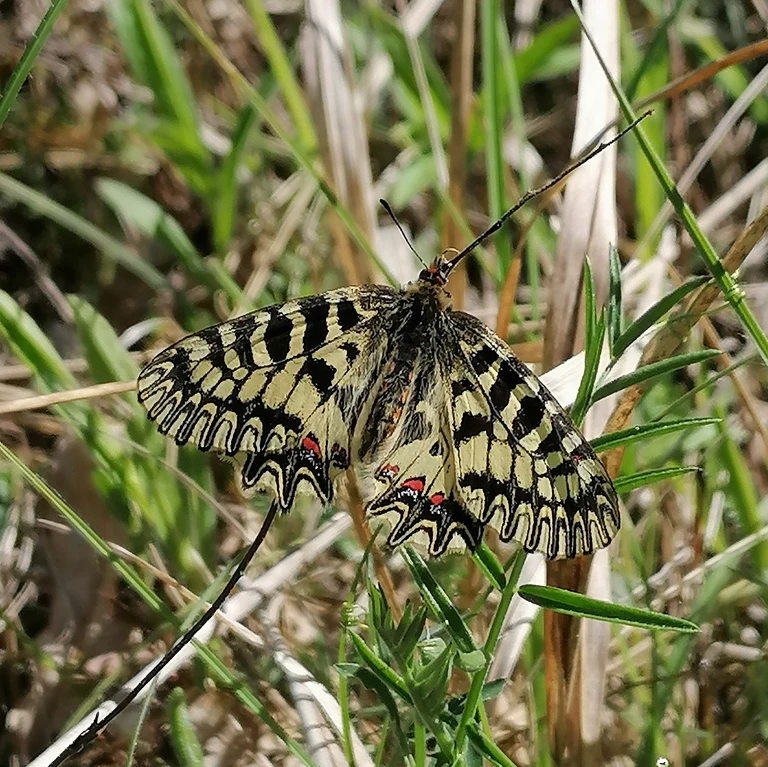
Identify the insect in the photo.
Zerynthia polyxena
